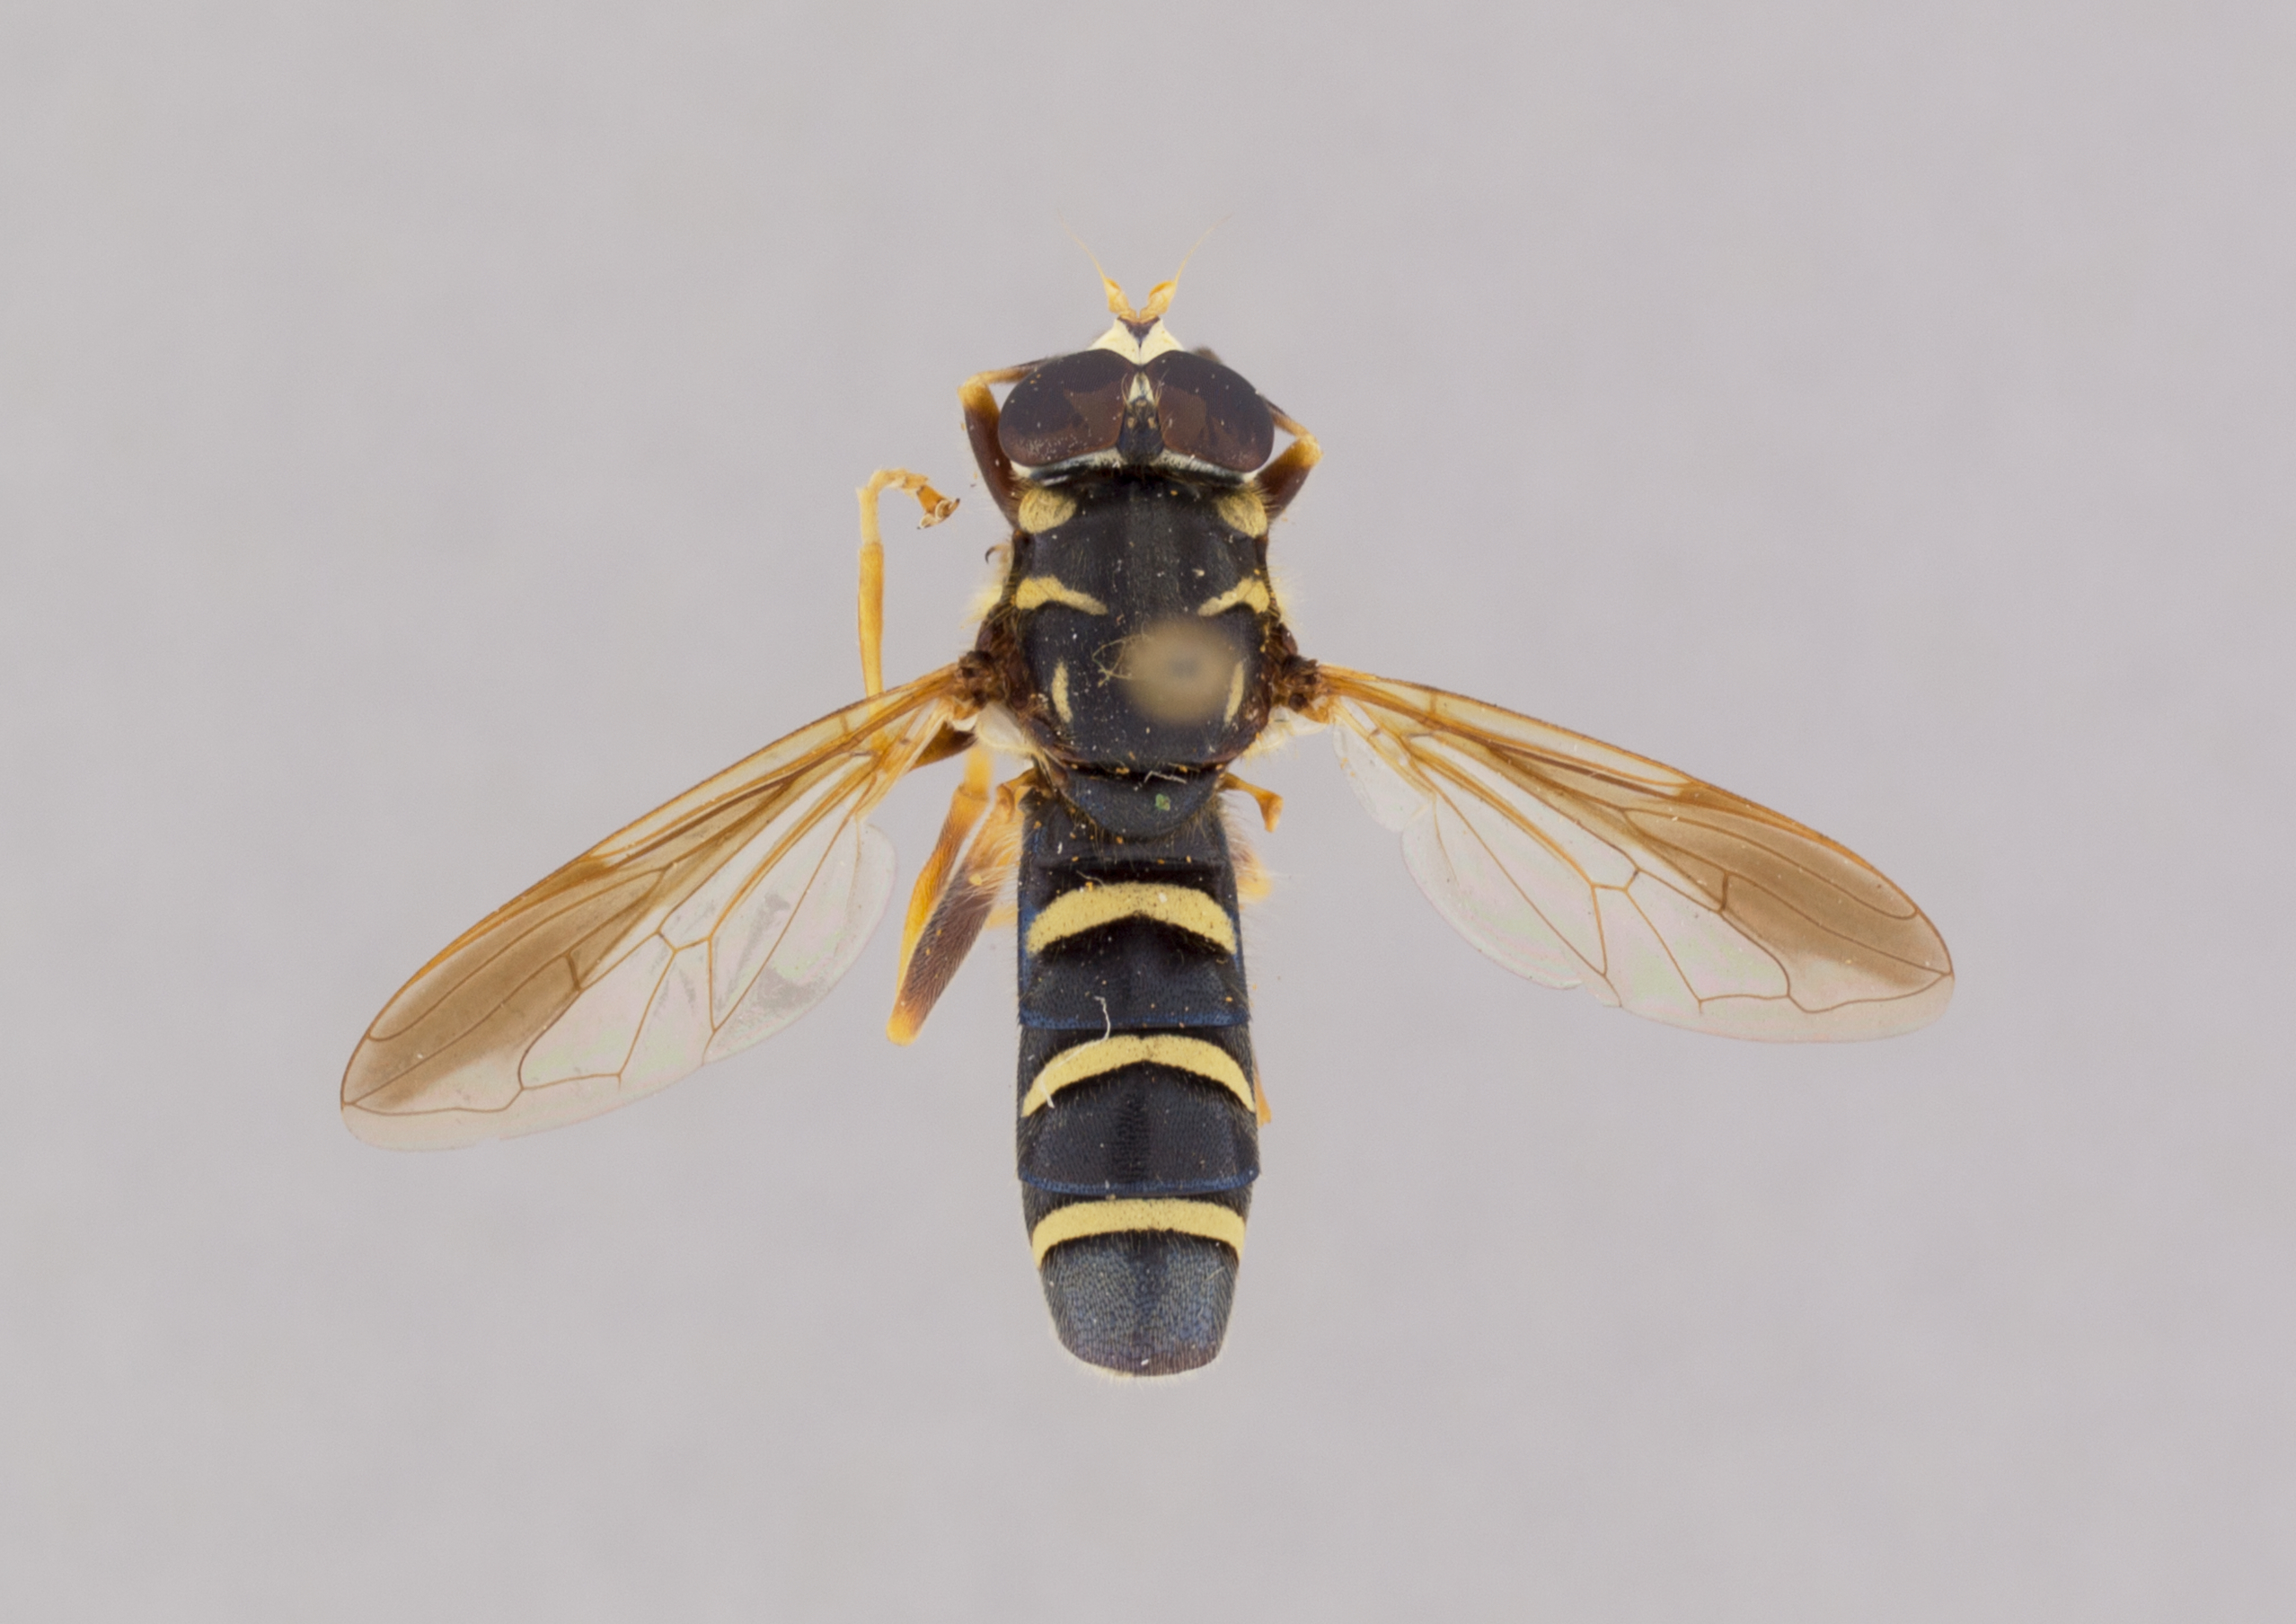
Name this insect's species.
Temnostoma balyras
